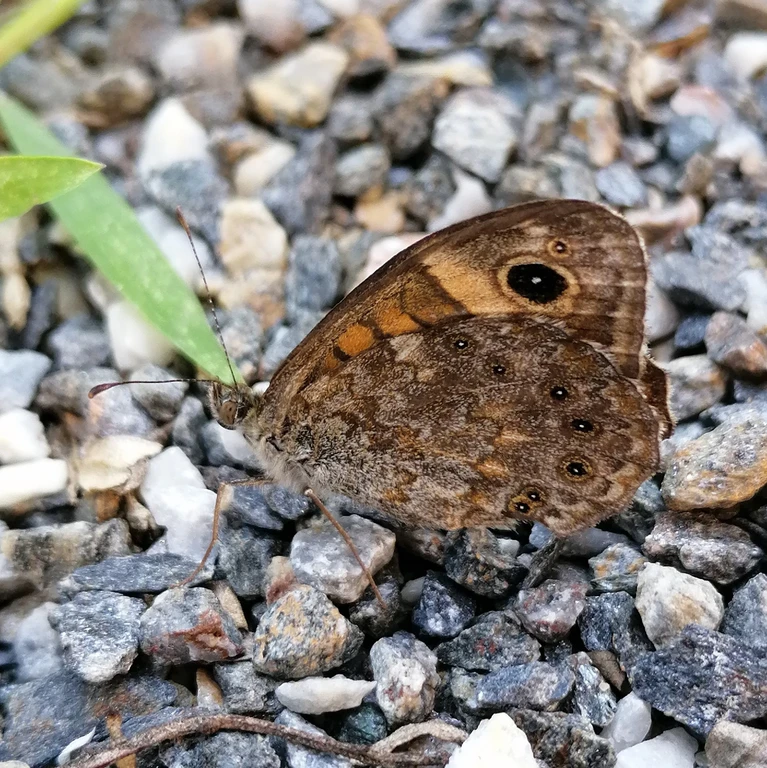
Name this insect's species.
Lasiommata megera (also Pararge megera)
